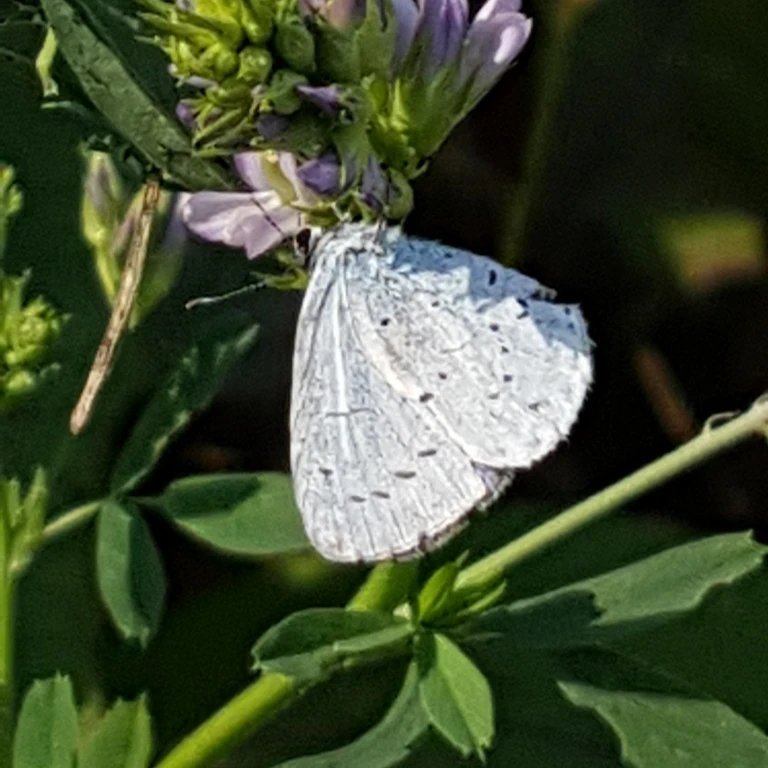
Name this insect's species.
Celastrina argiolus
